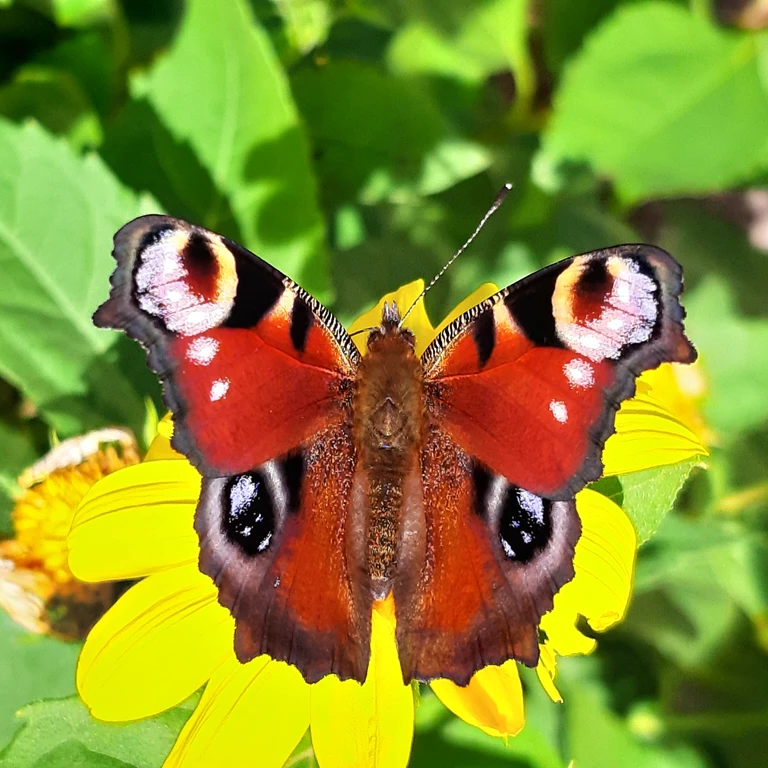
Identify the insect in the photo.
Aglais io
